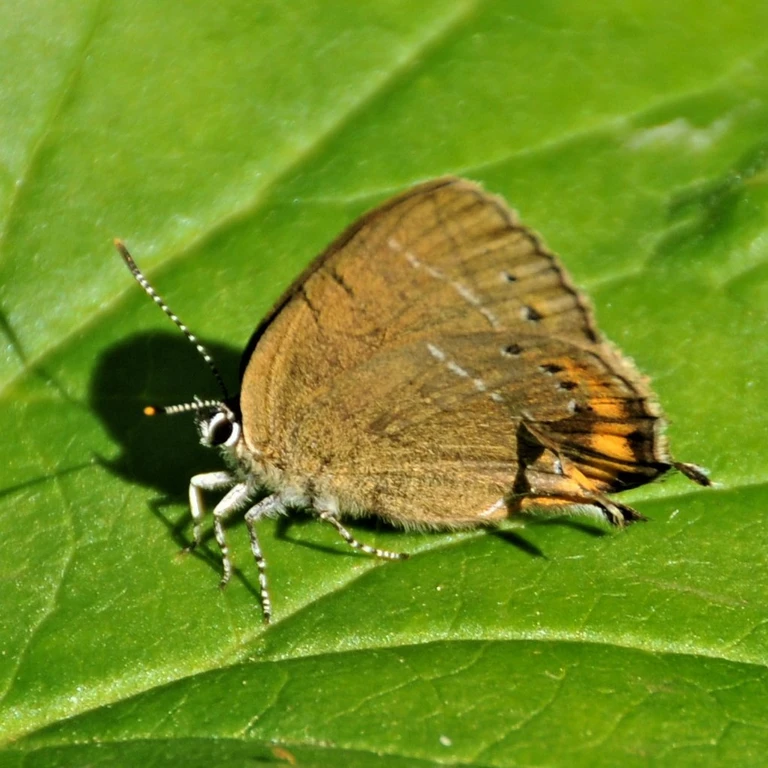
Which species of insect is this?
Satyrium pruni (also Fixsenia pruni)
